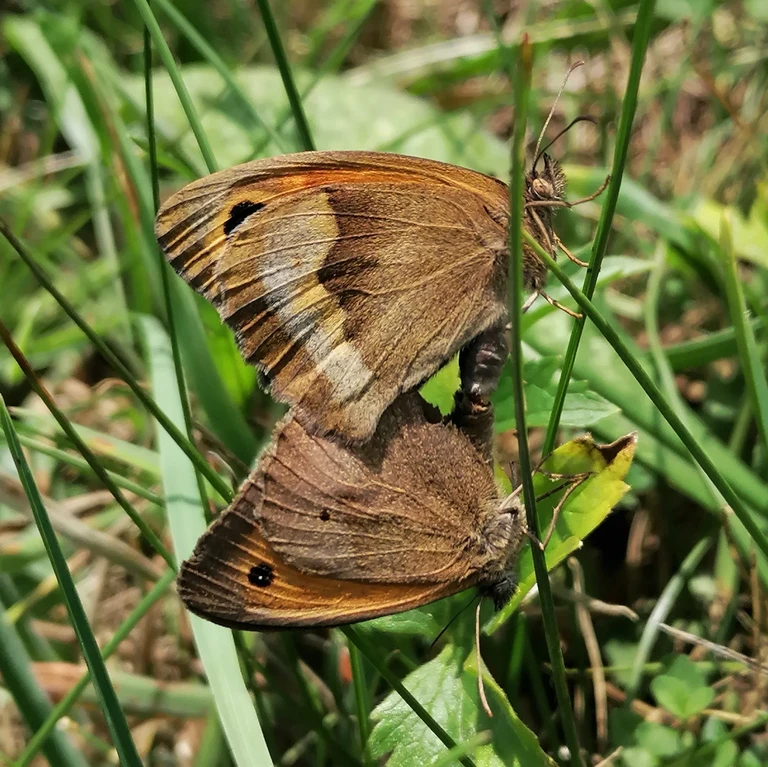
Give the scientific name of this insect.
Maniola jurtina
